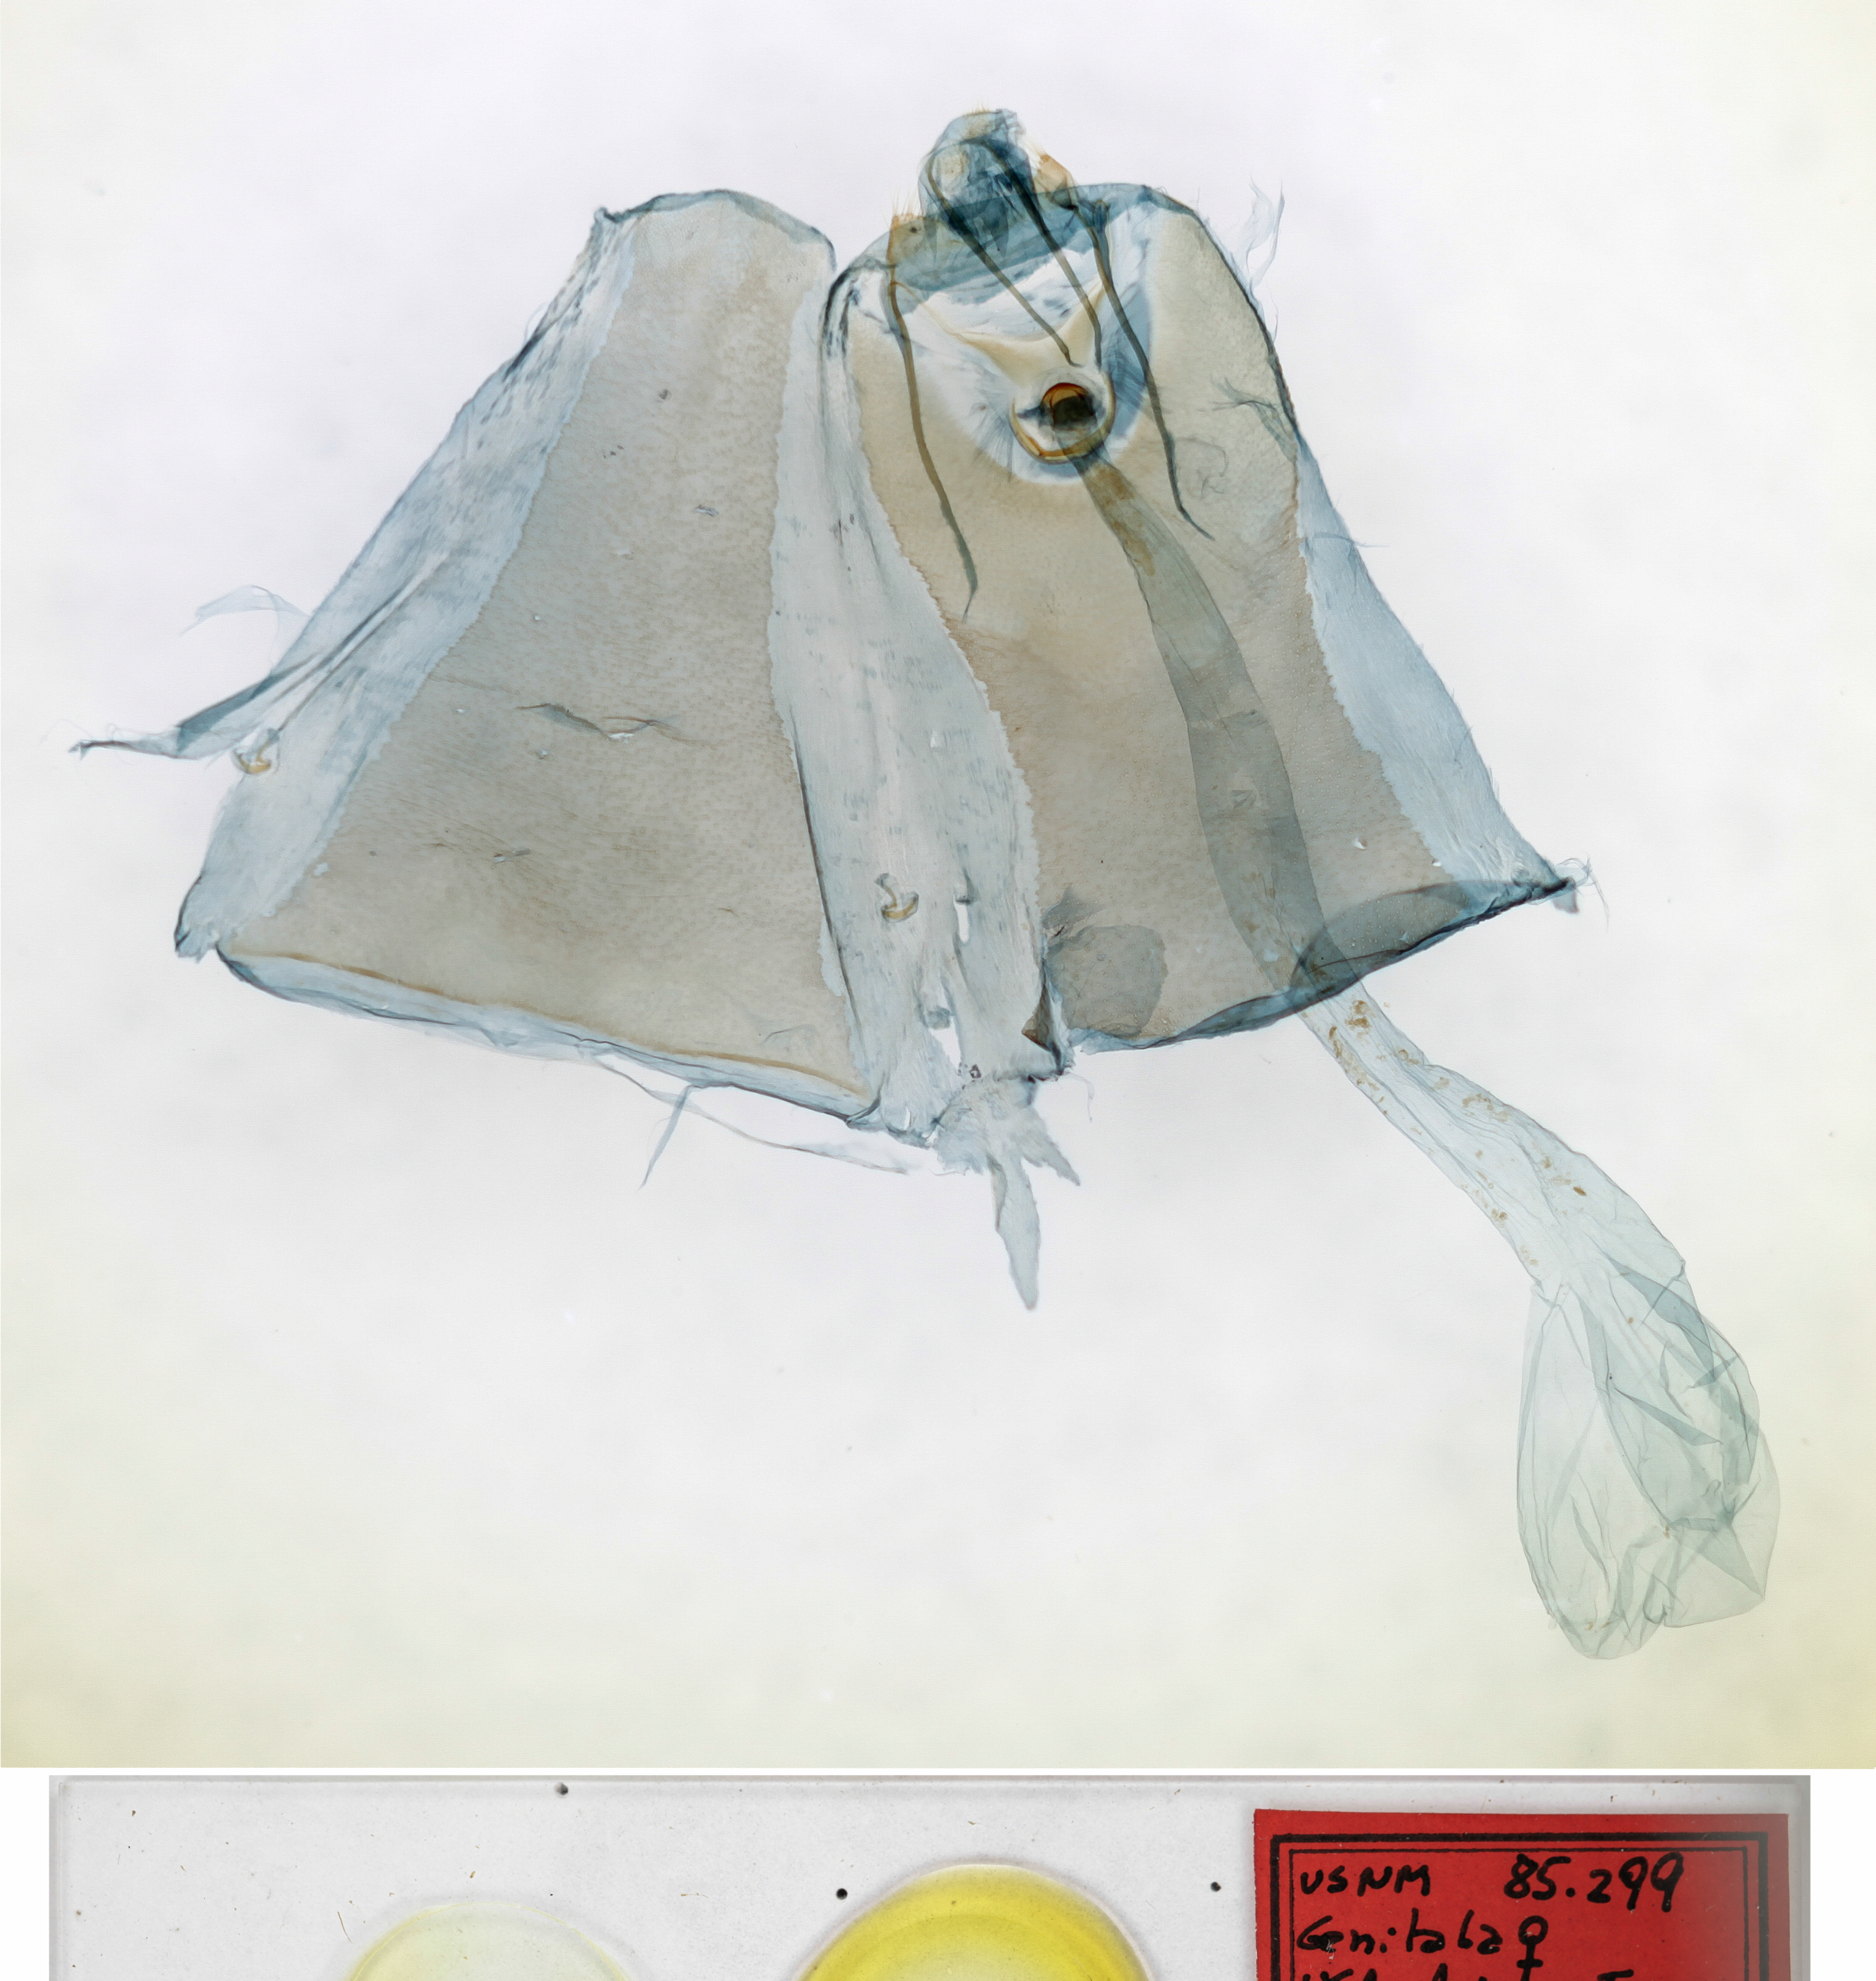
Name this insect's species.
Givira kunzei
